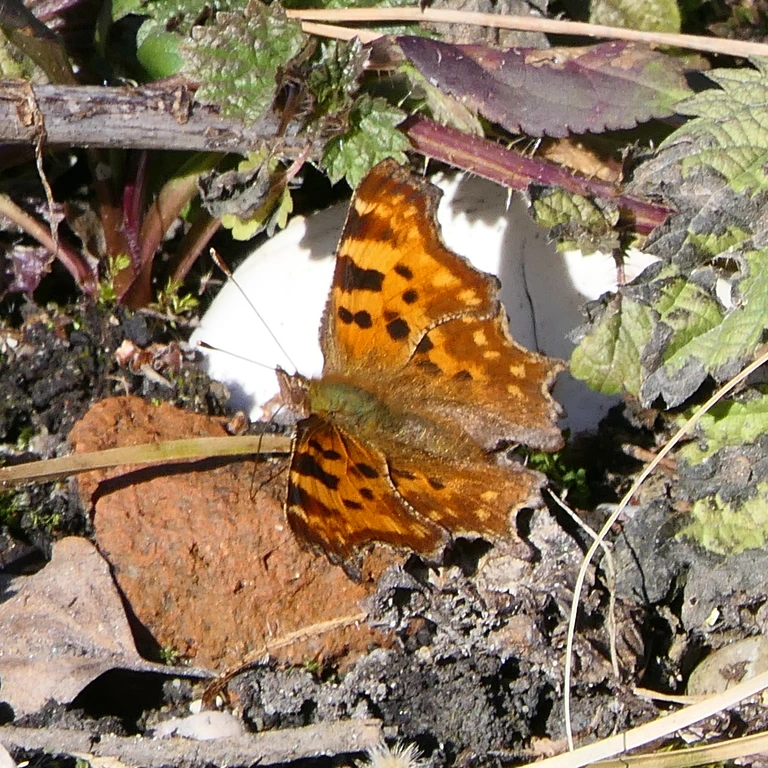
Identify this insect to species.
Polygonia c-album
